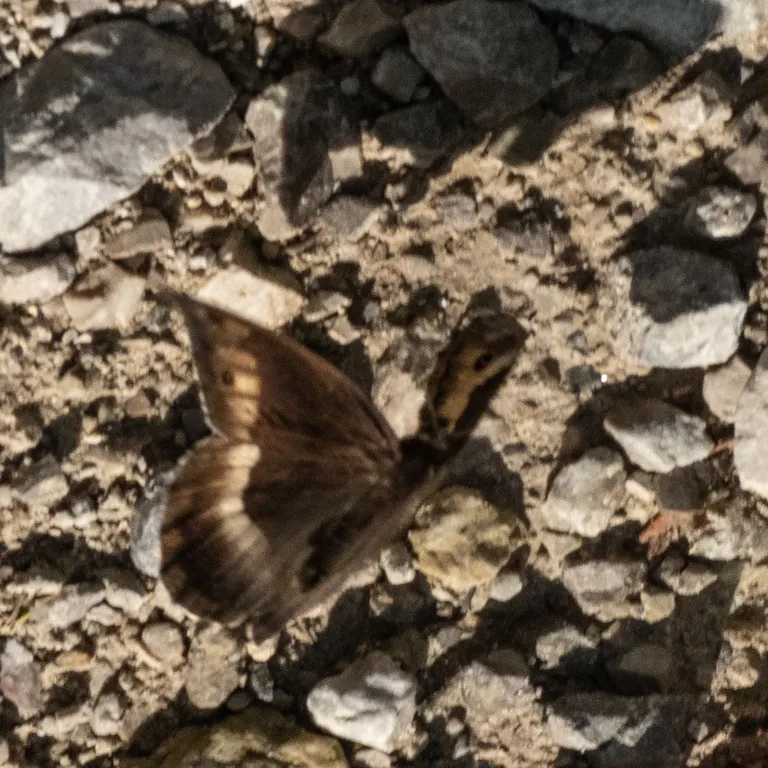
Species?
Hipparchia alcyone
